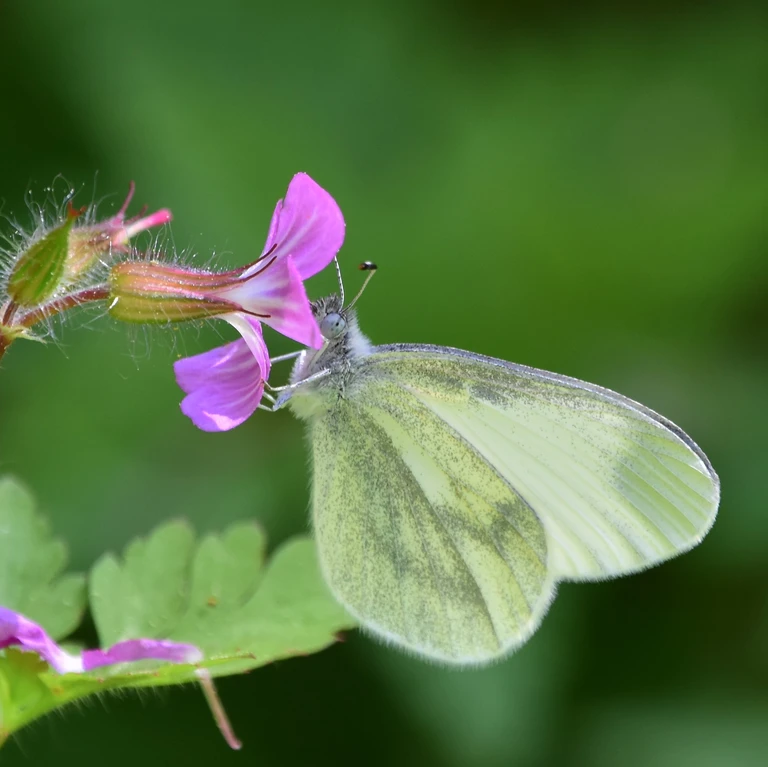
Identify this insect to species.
Leptidea sinapis/juvernica
